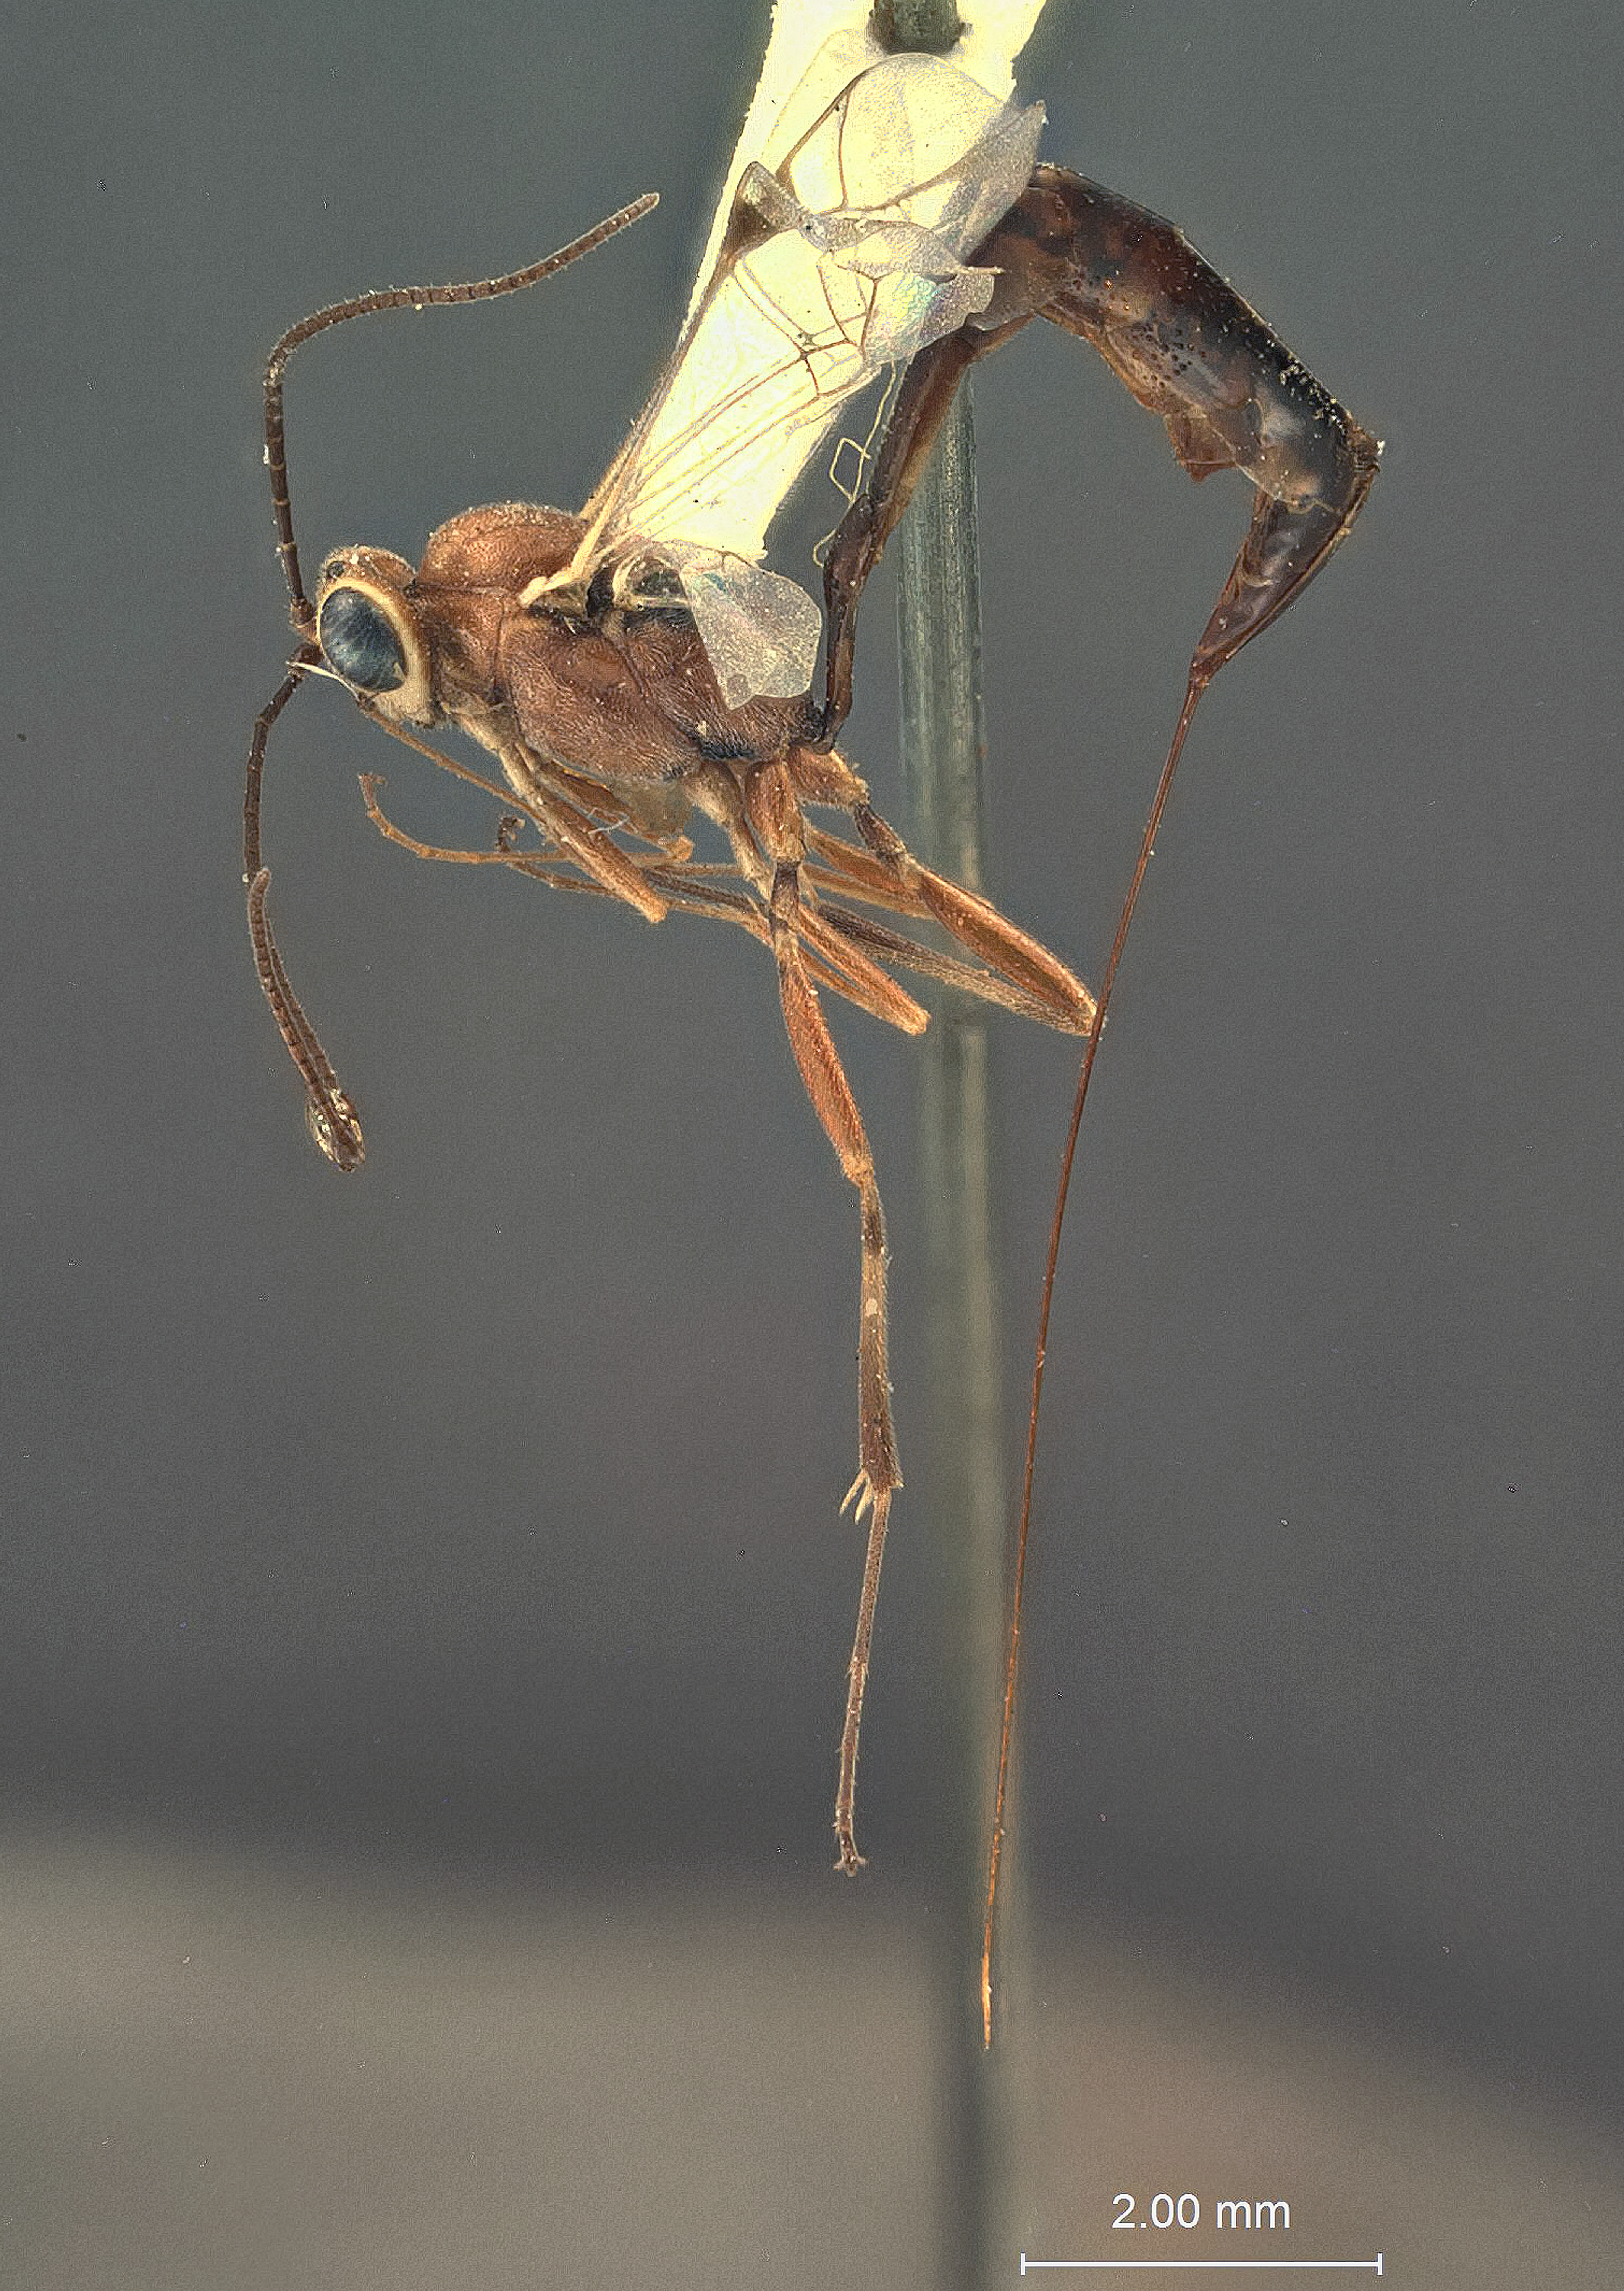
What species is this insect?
Cremastus terebratus
